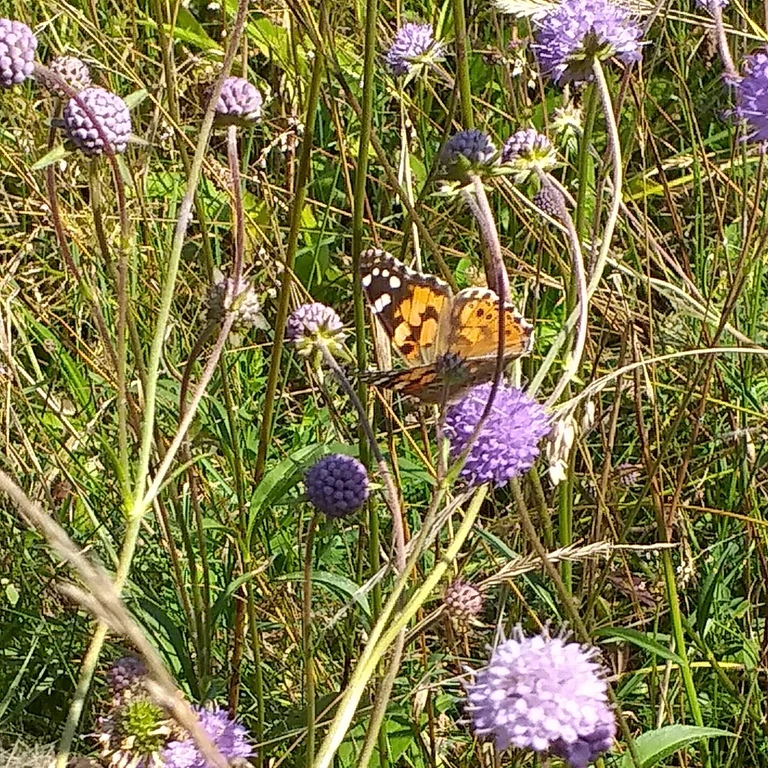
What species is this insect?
Vanessa cardui
